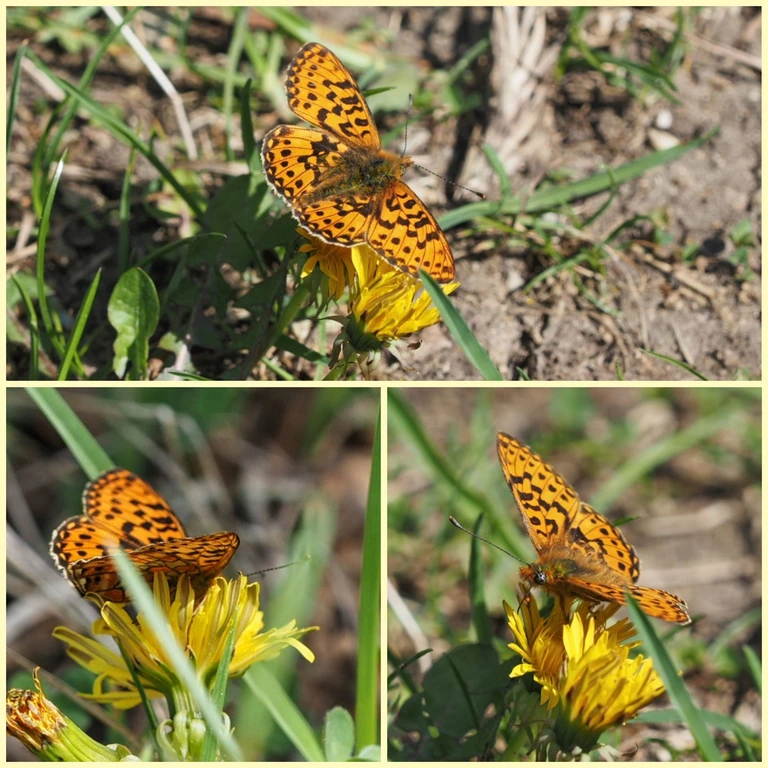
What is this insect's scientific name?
Boloria euphrosyne (also Clossiana euphrosyne)
